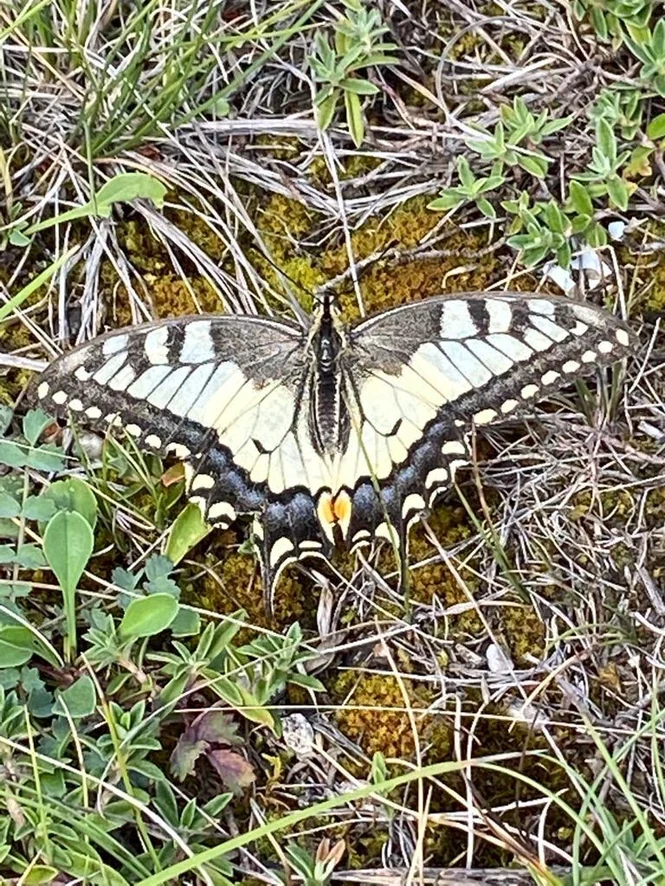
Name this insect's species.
Papilio machaon
